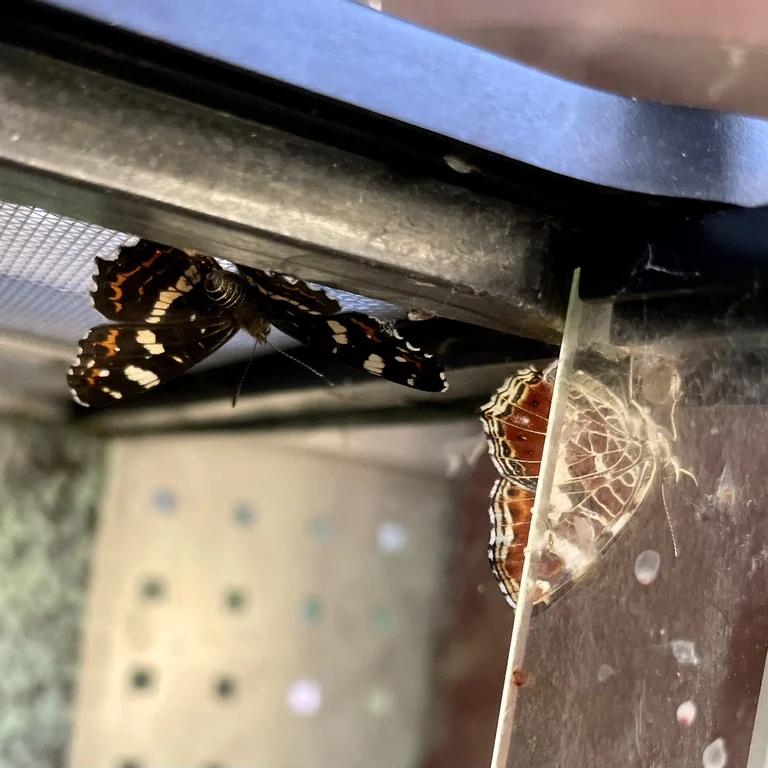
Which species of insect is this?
Araschnia levana
